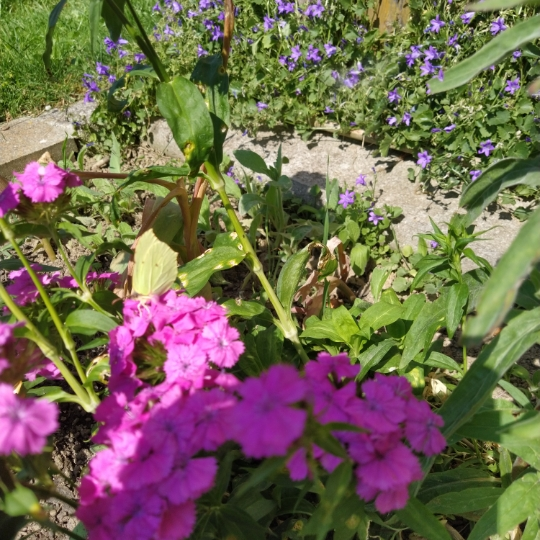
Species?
Gonepteryx rhamni
